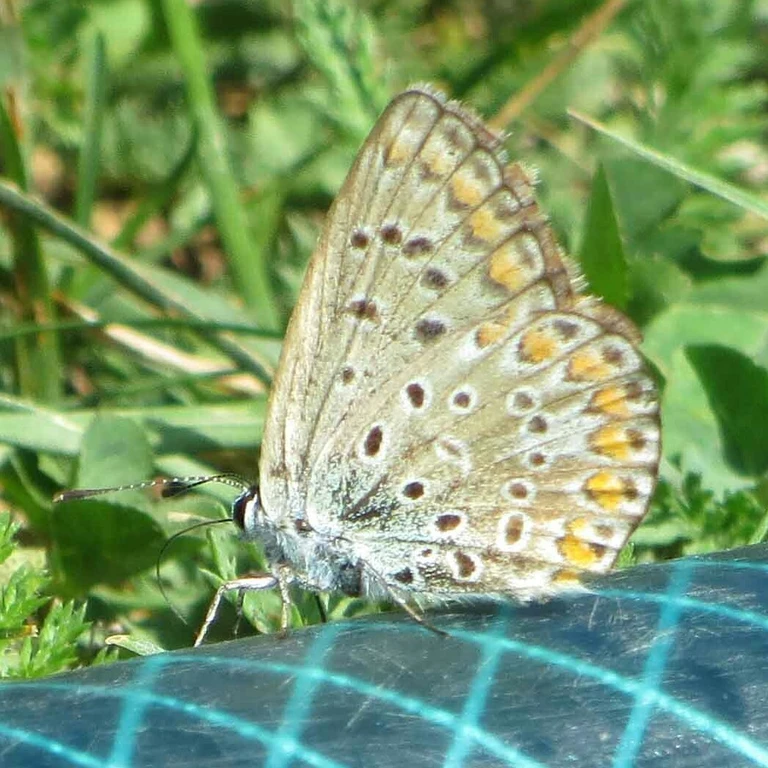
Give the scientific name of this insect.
Polyommatus icarus
